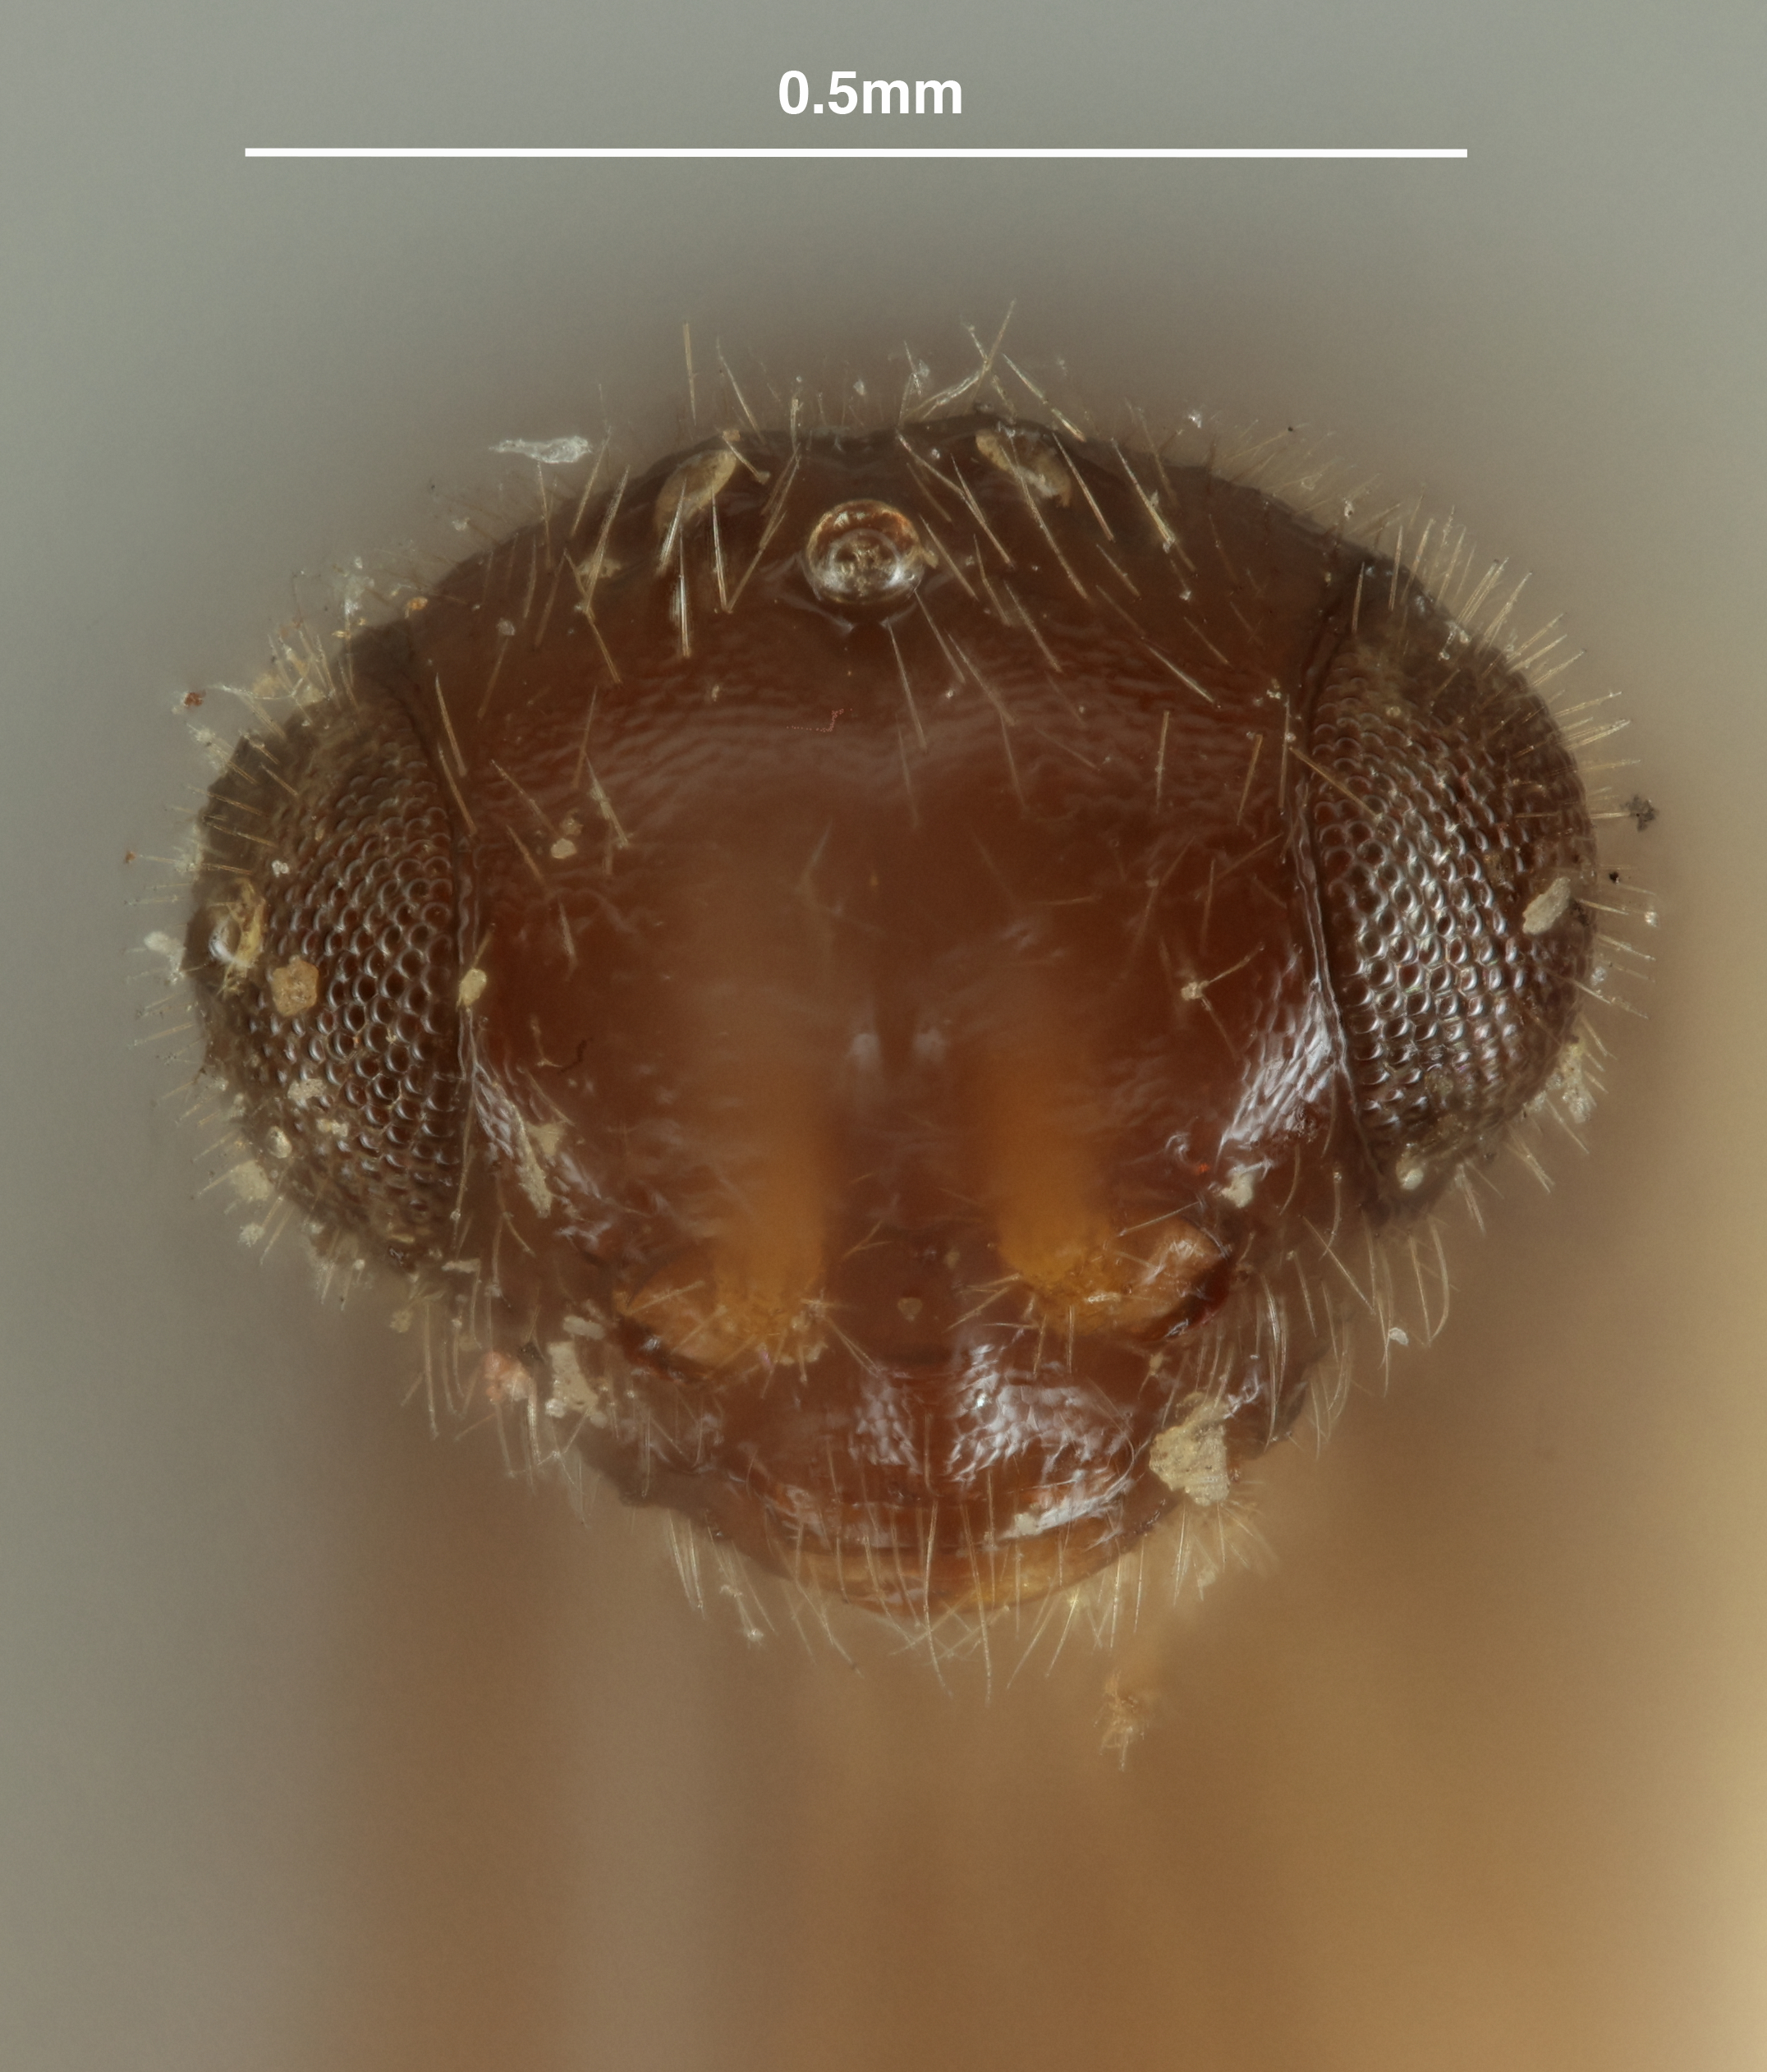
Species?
Megaspilus californicus
